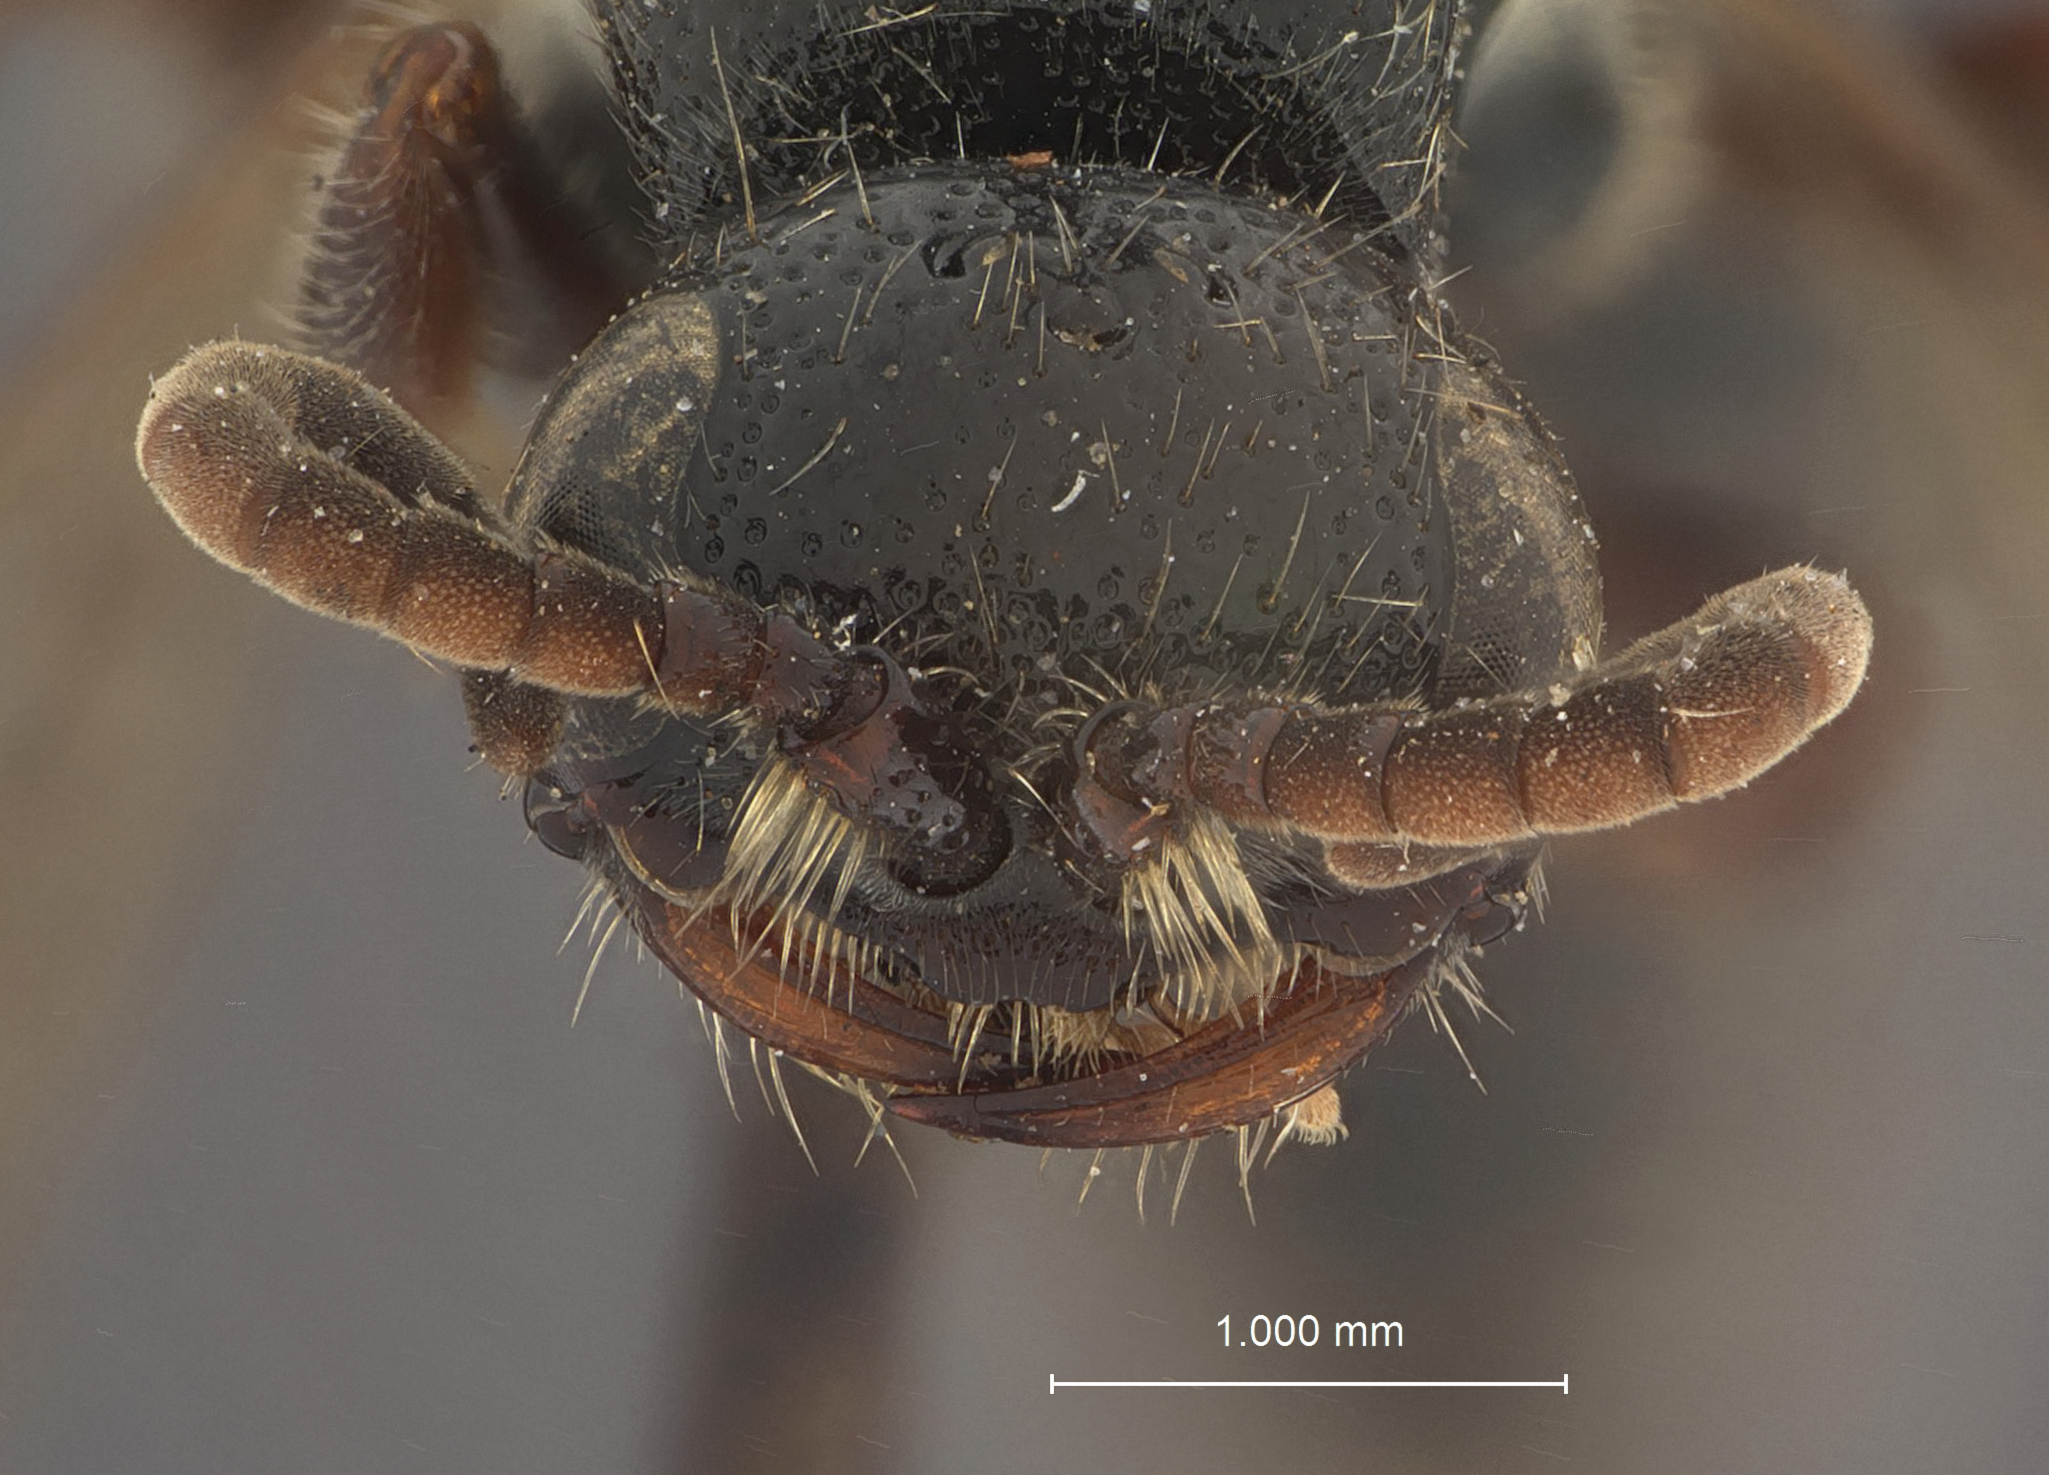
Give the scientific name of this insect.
Tiphia frater
